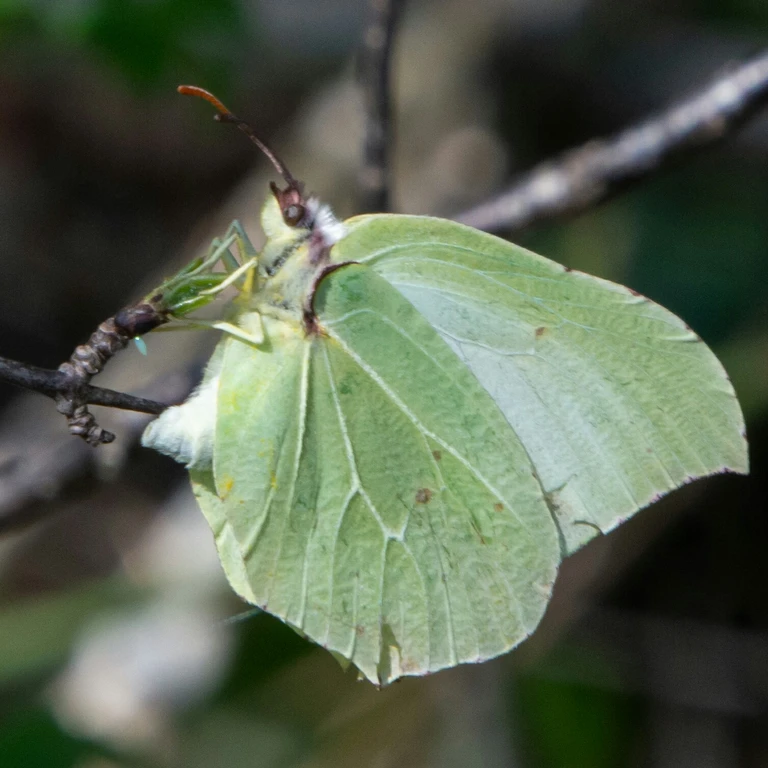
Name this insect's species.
Gonepteryx rhamni
